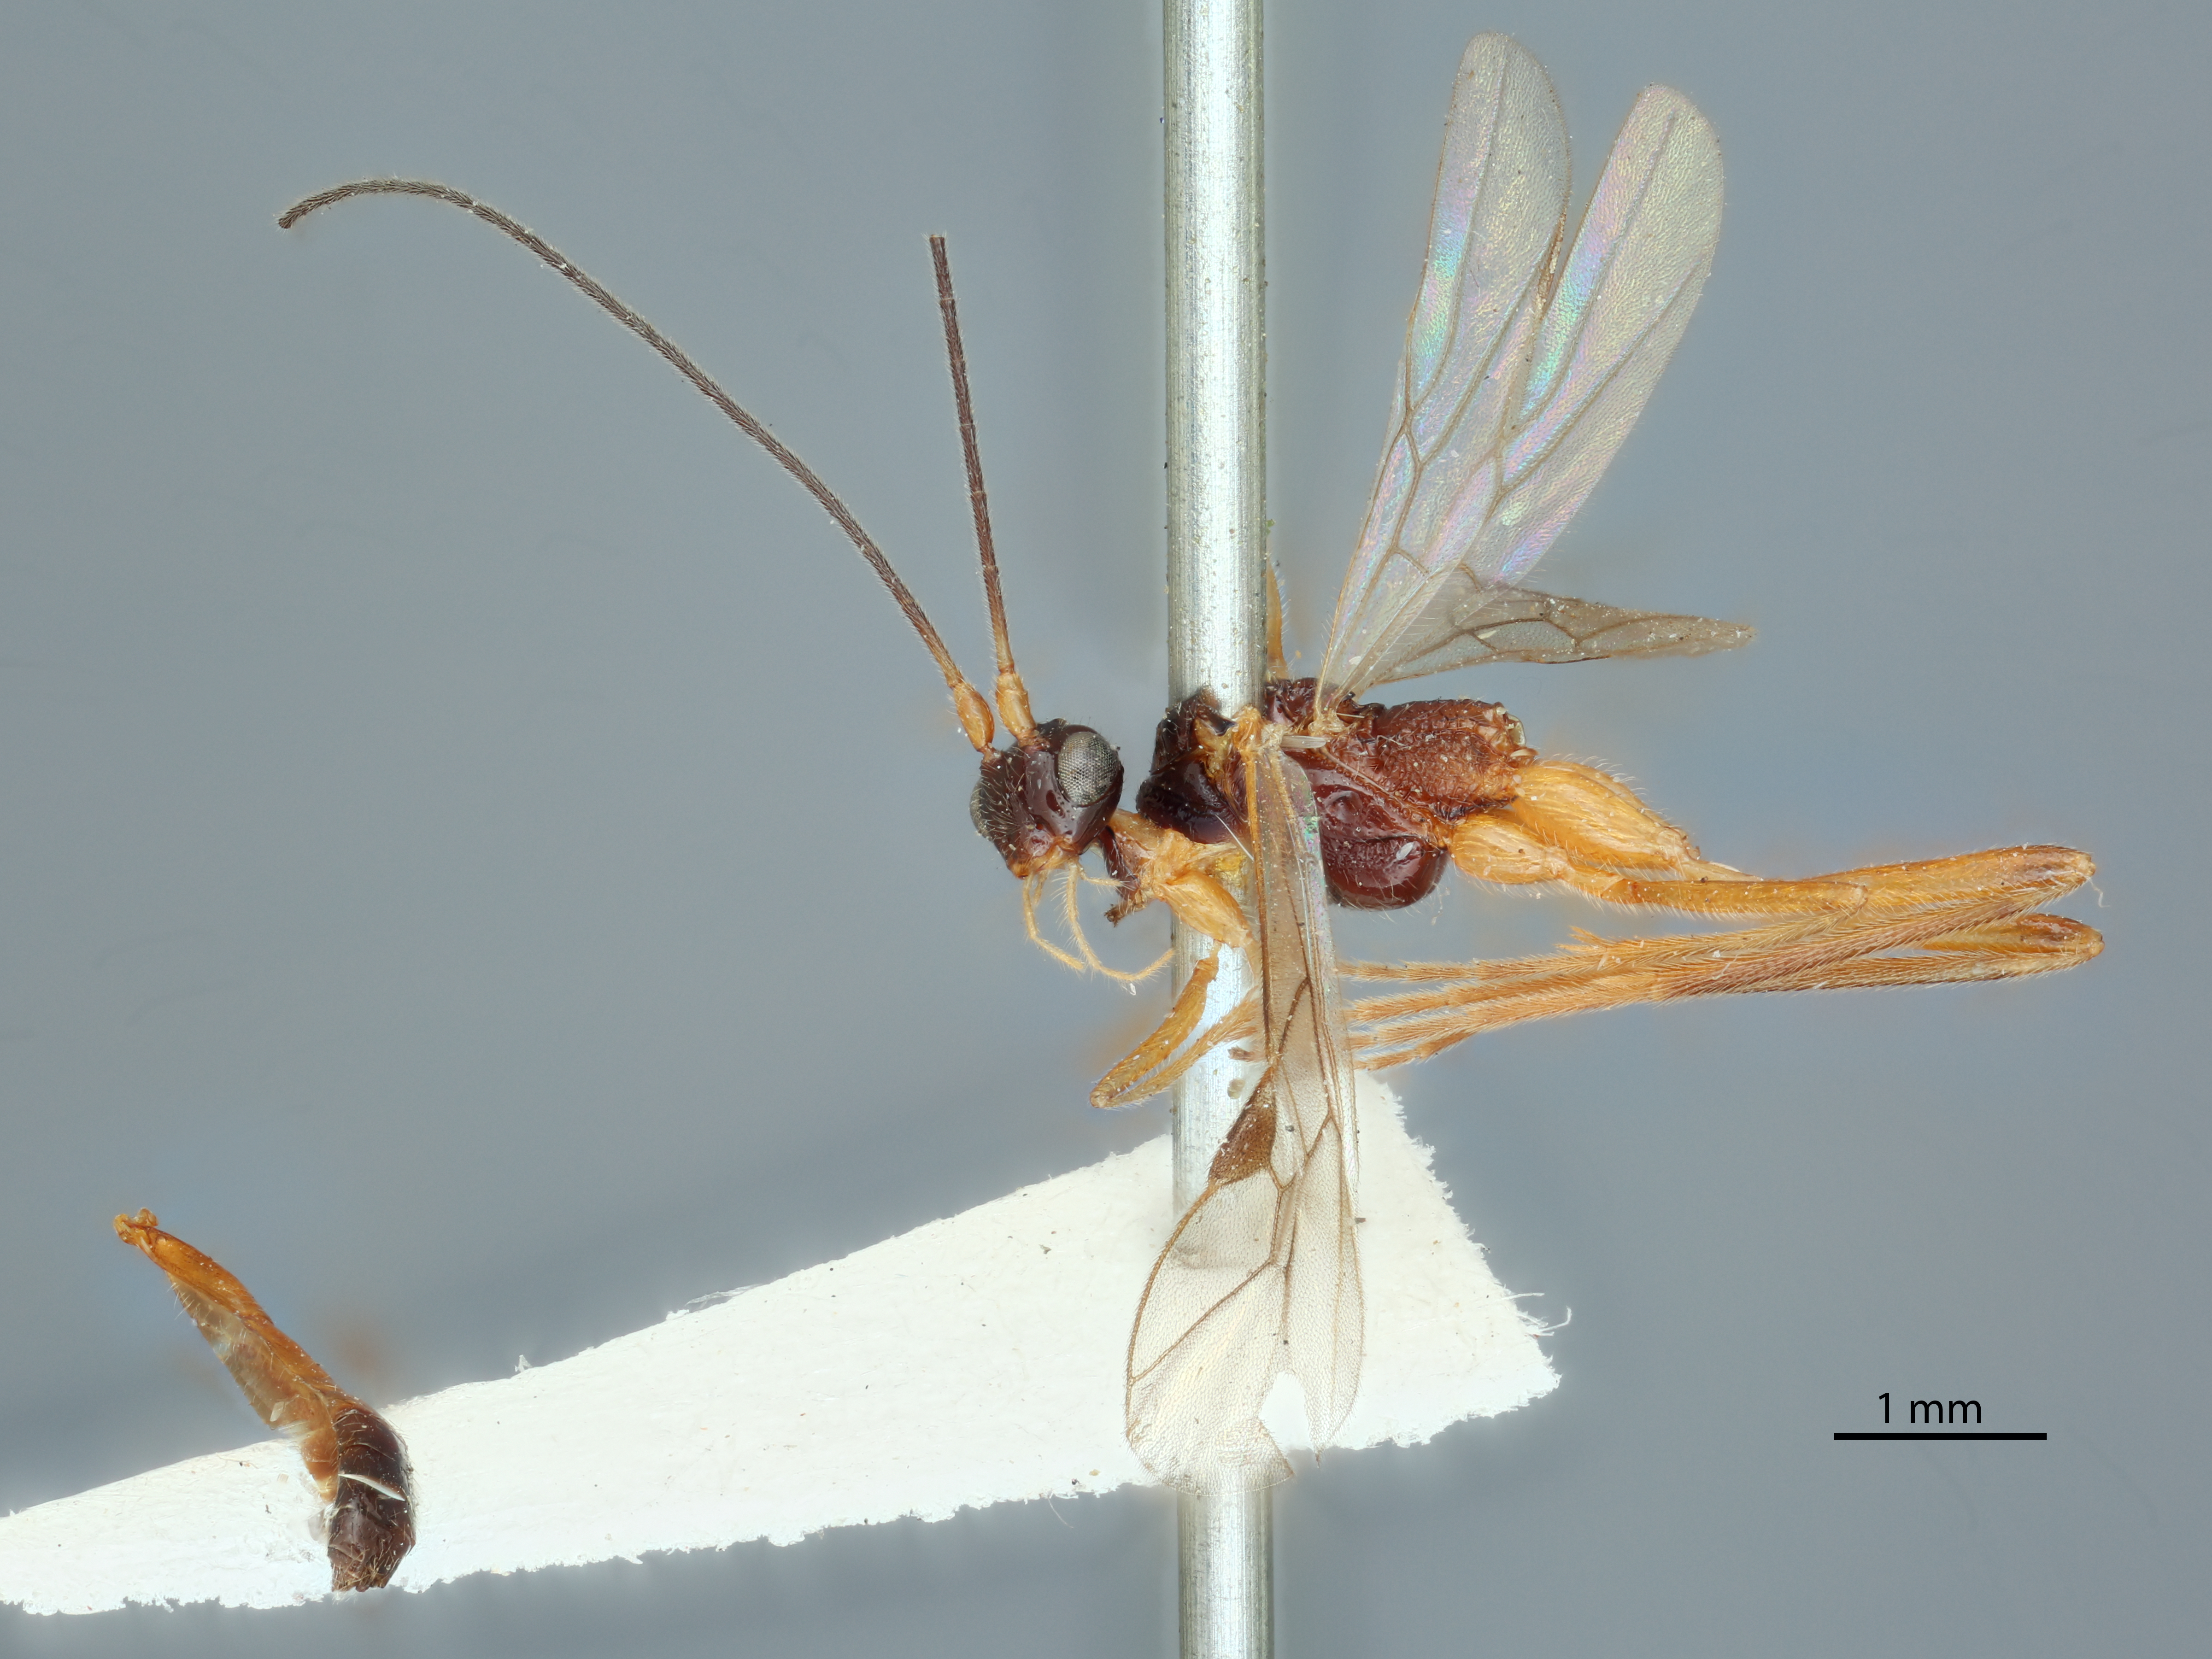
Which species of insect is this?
Zele terminalis
